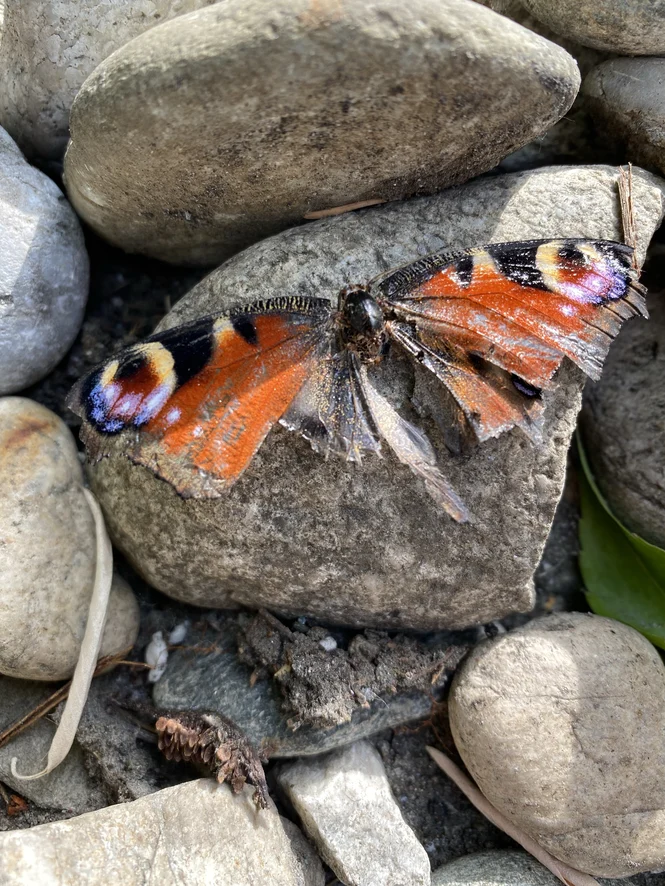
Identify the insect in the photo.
Aglais io
